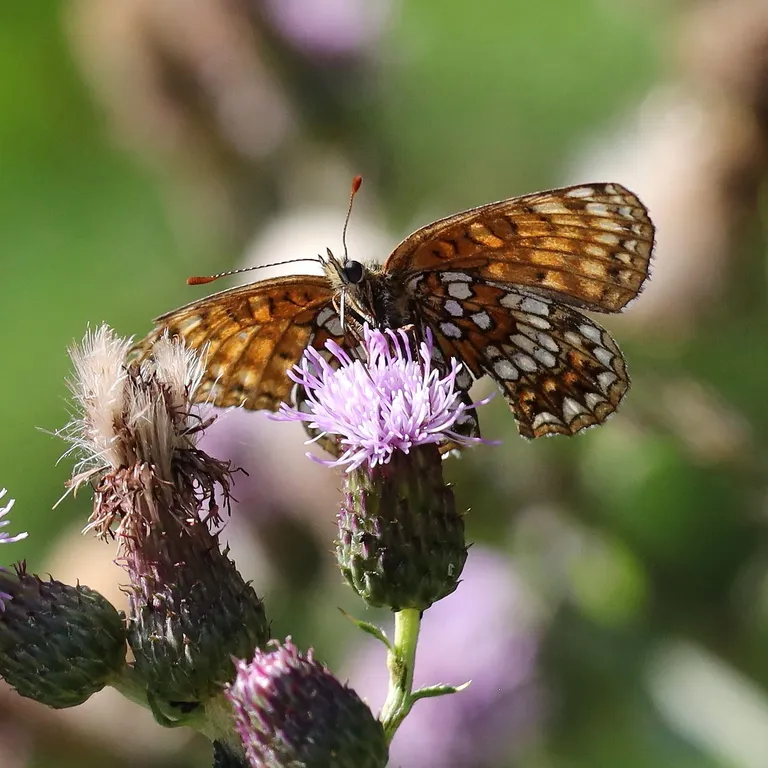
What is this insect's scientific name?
Melitaea diamina
